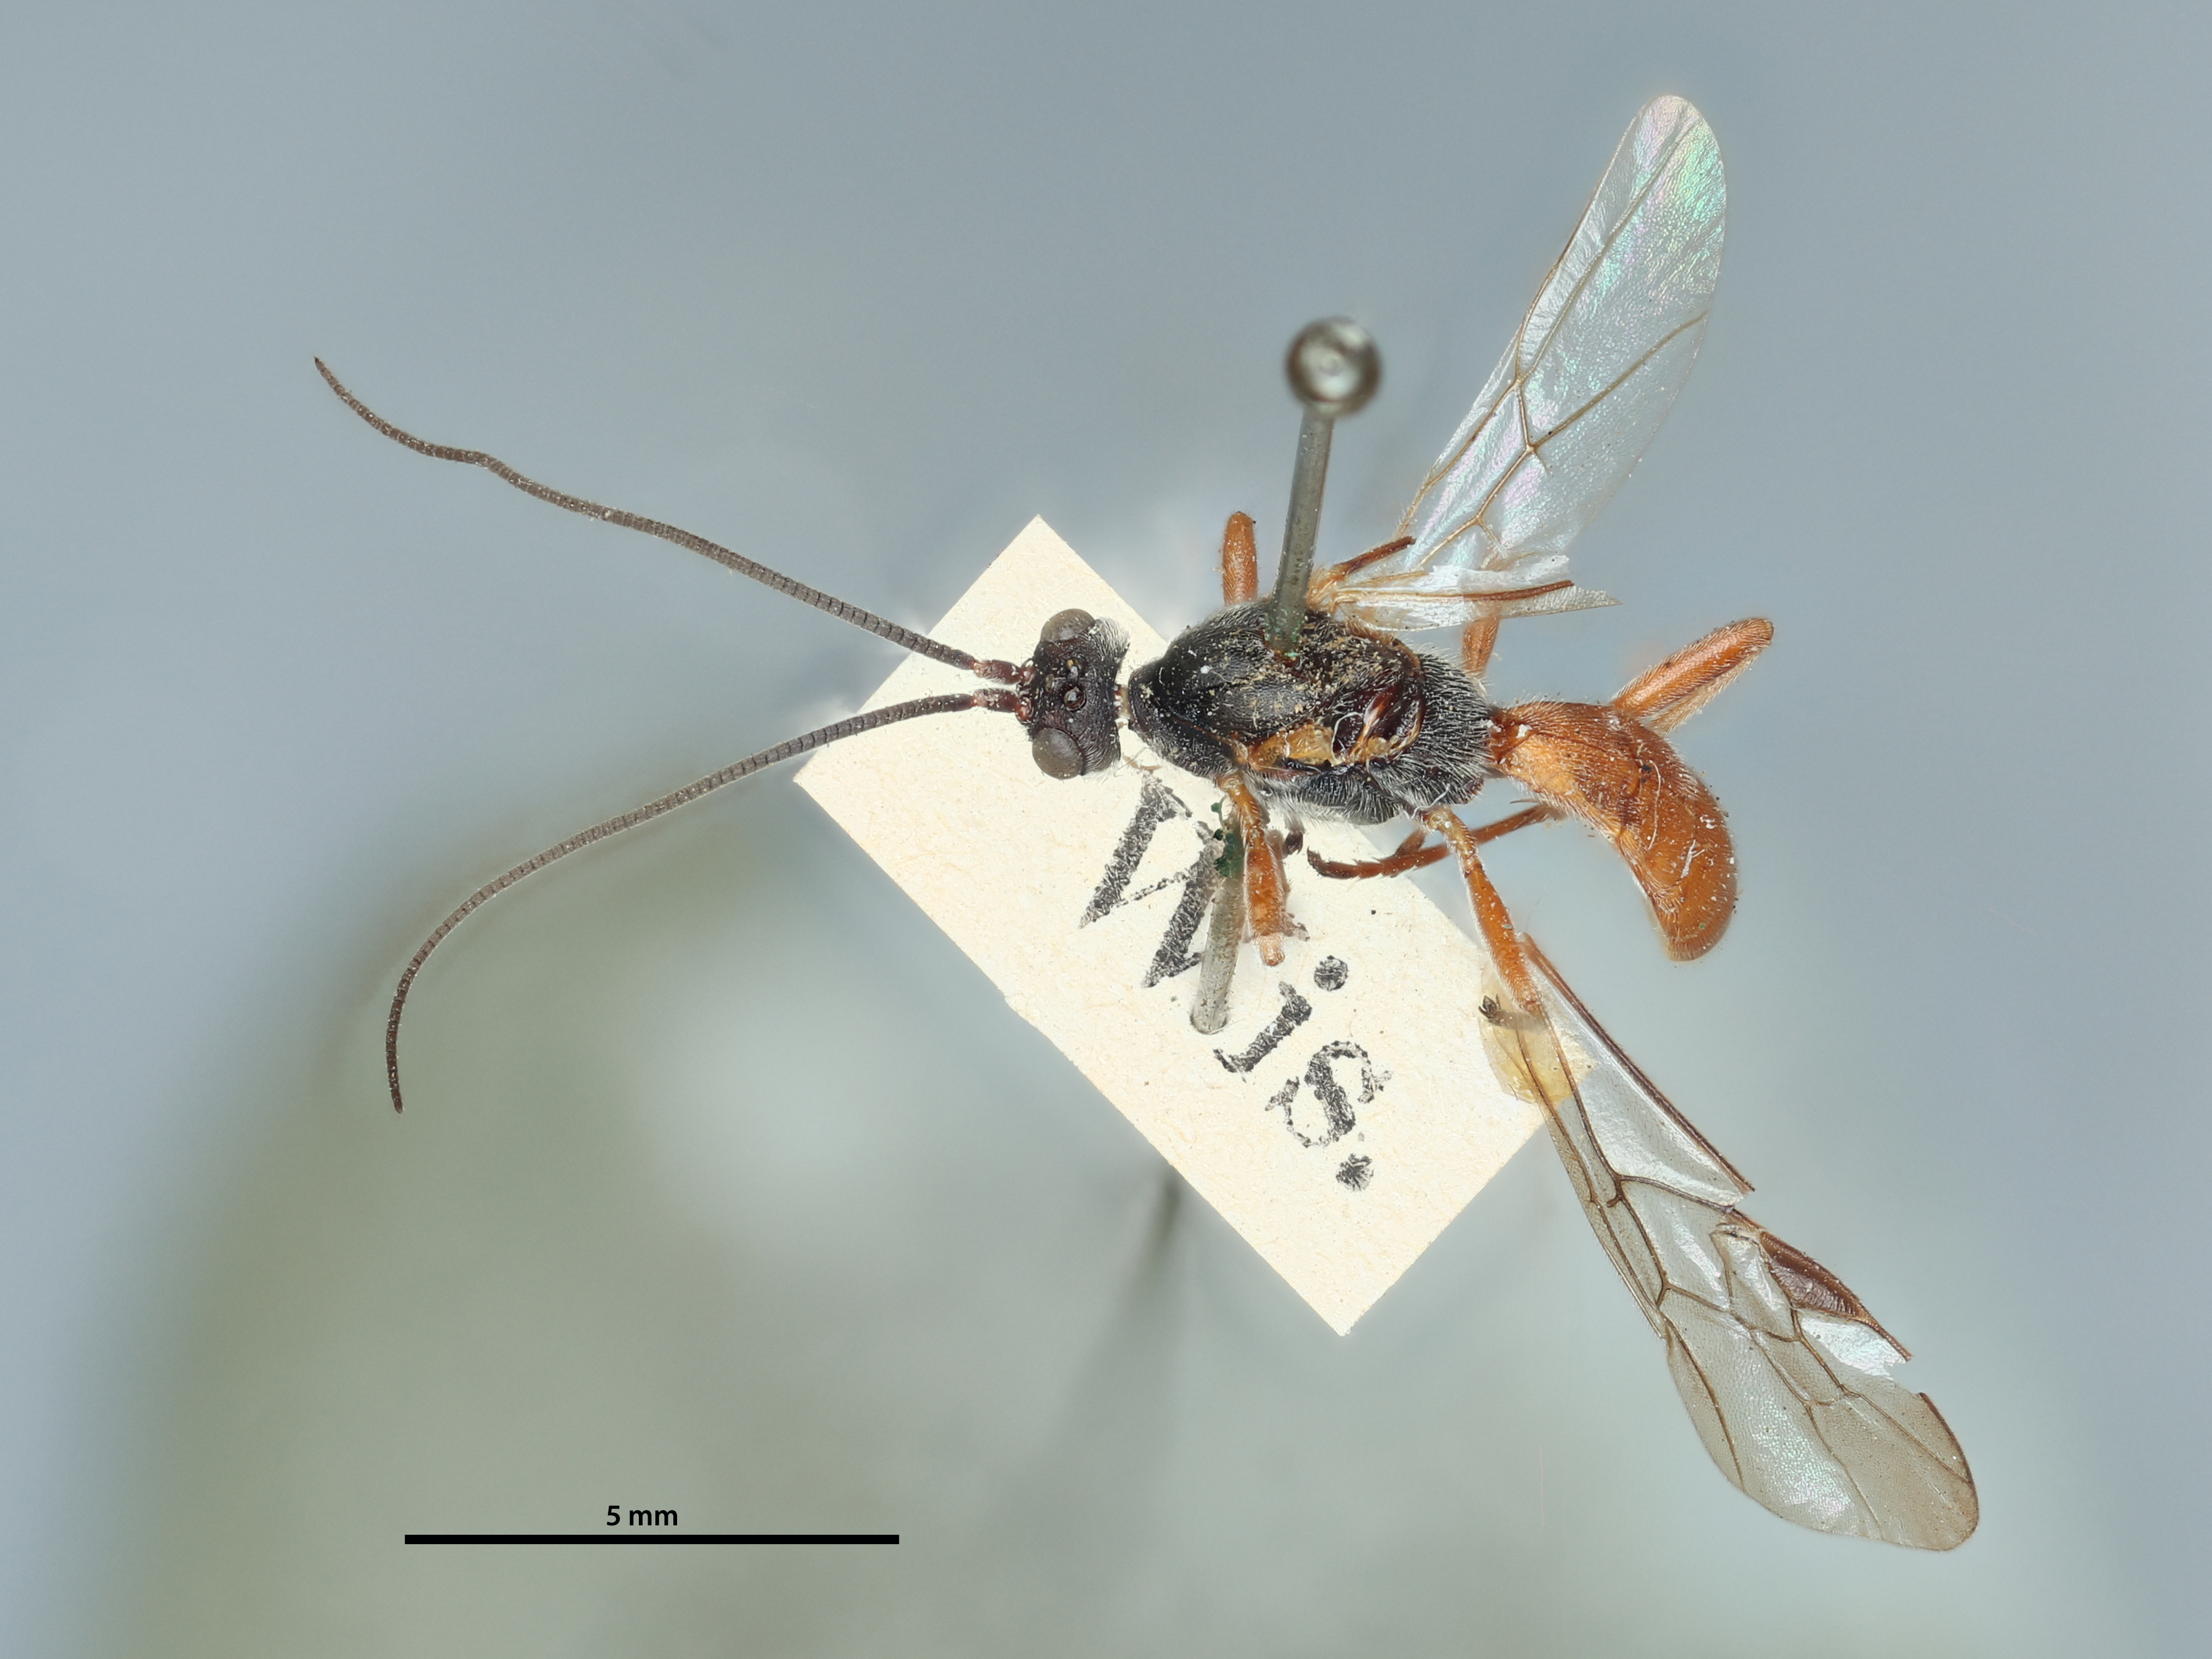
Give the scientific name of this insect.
Rhogas pubescens
